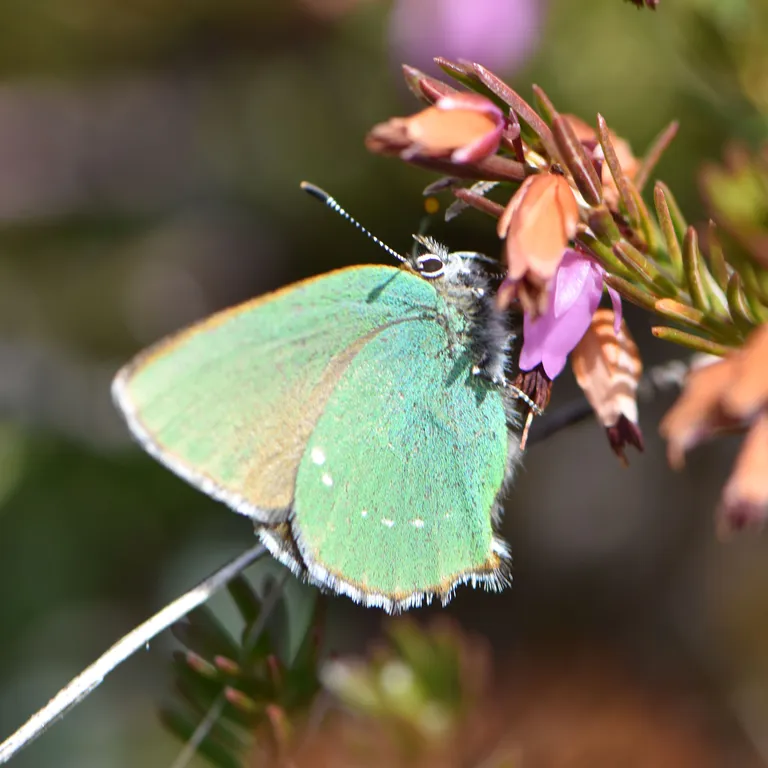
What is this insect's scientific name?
Callophrys rubi
